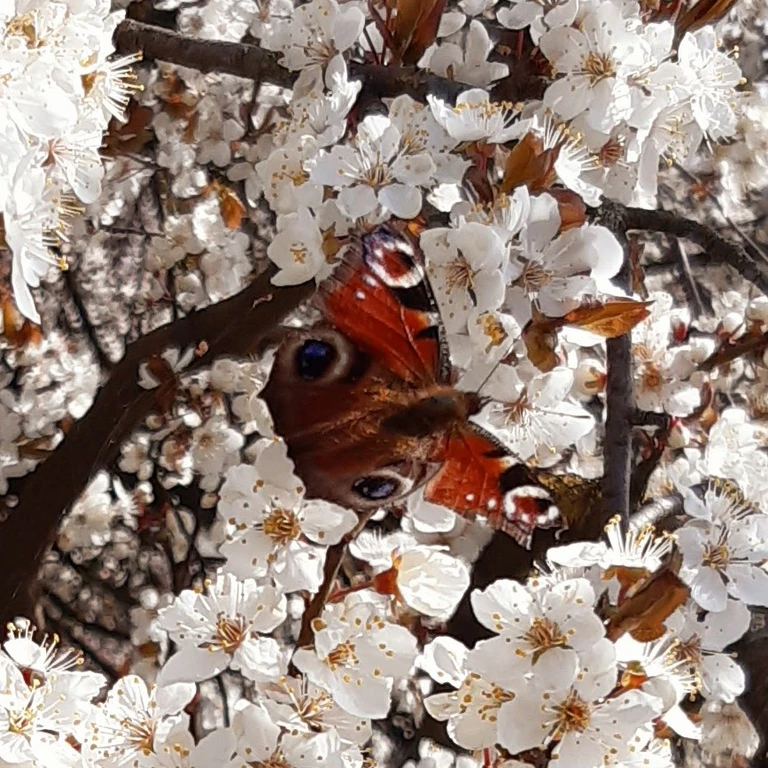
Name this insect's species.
Aglais io
